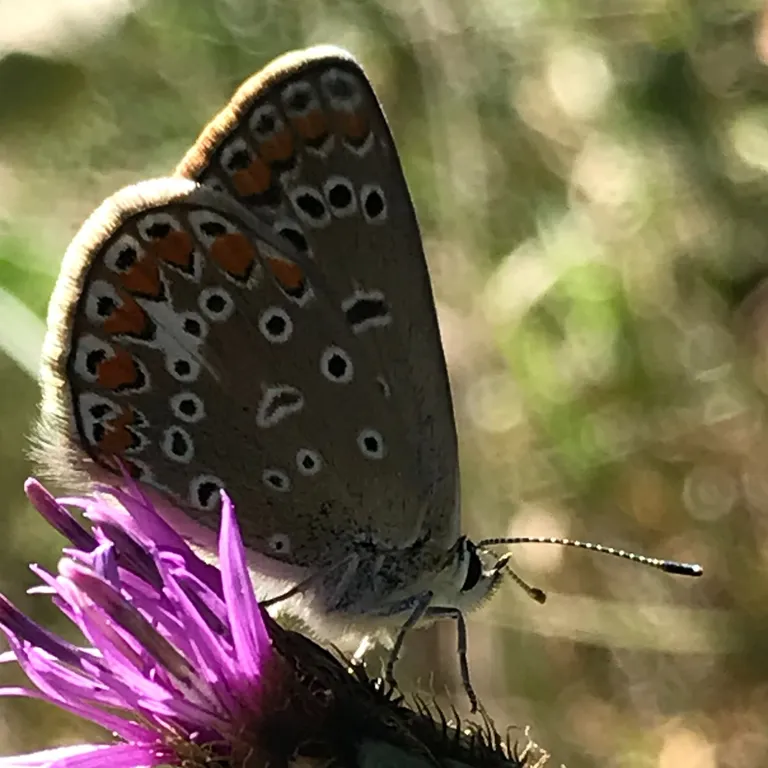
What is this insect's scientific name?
Polyommatus icarus
